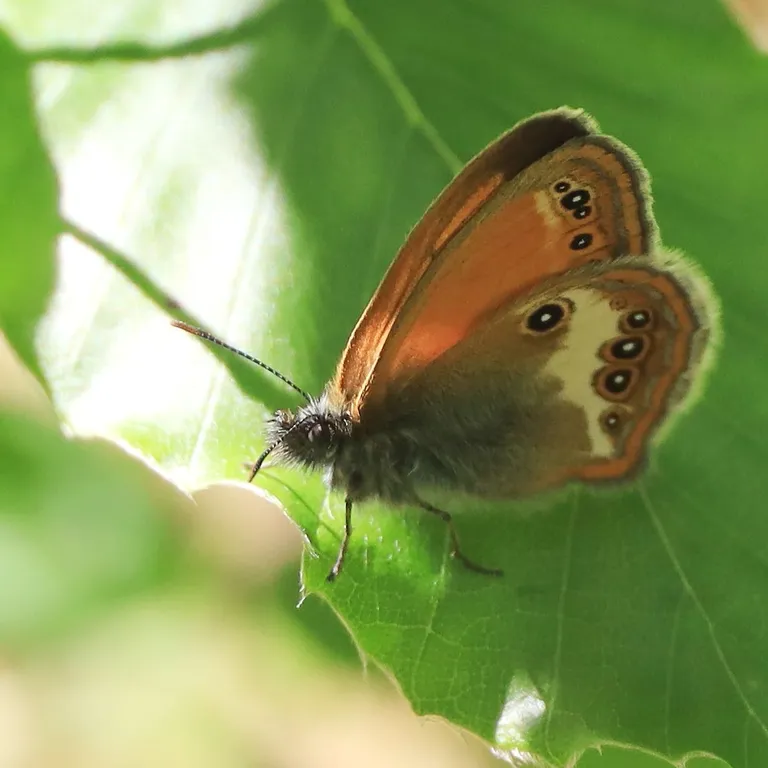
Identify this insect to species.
Coenonympha arcania
